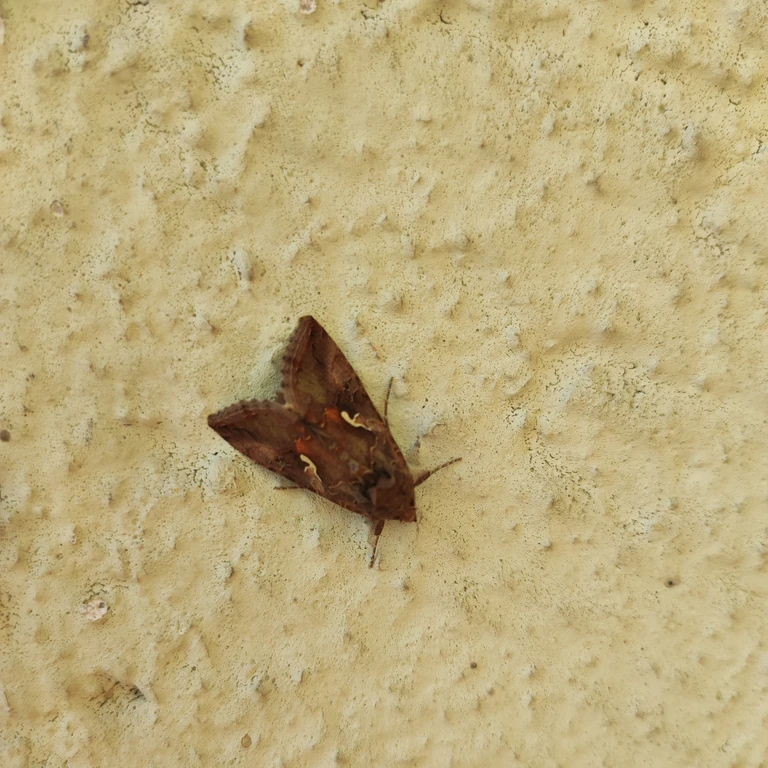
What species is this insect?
Autographa gamma
